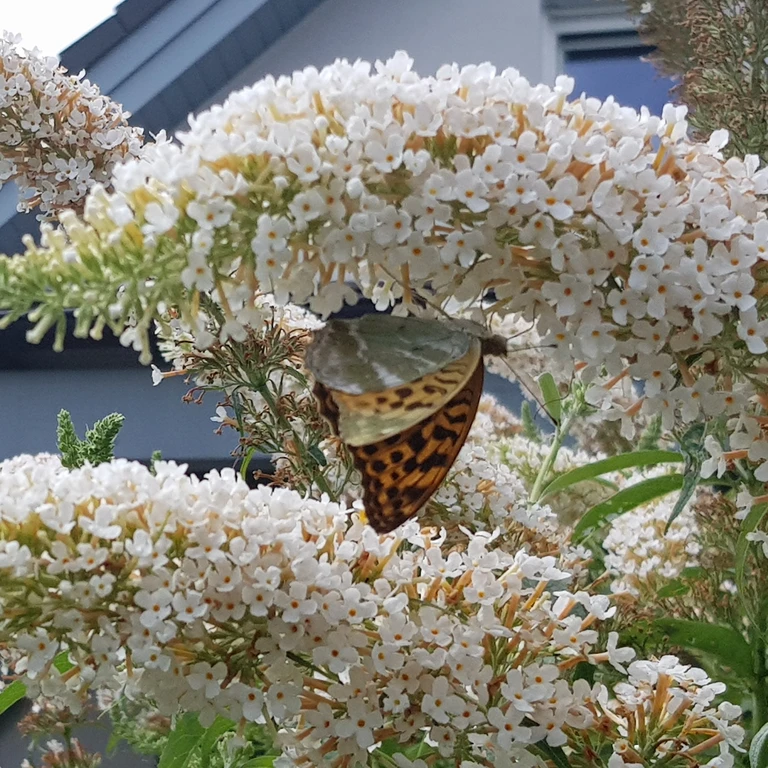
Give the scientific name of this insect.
Argynnis paphia
